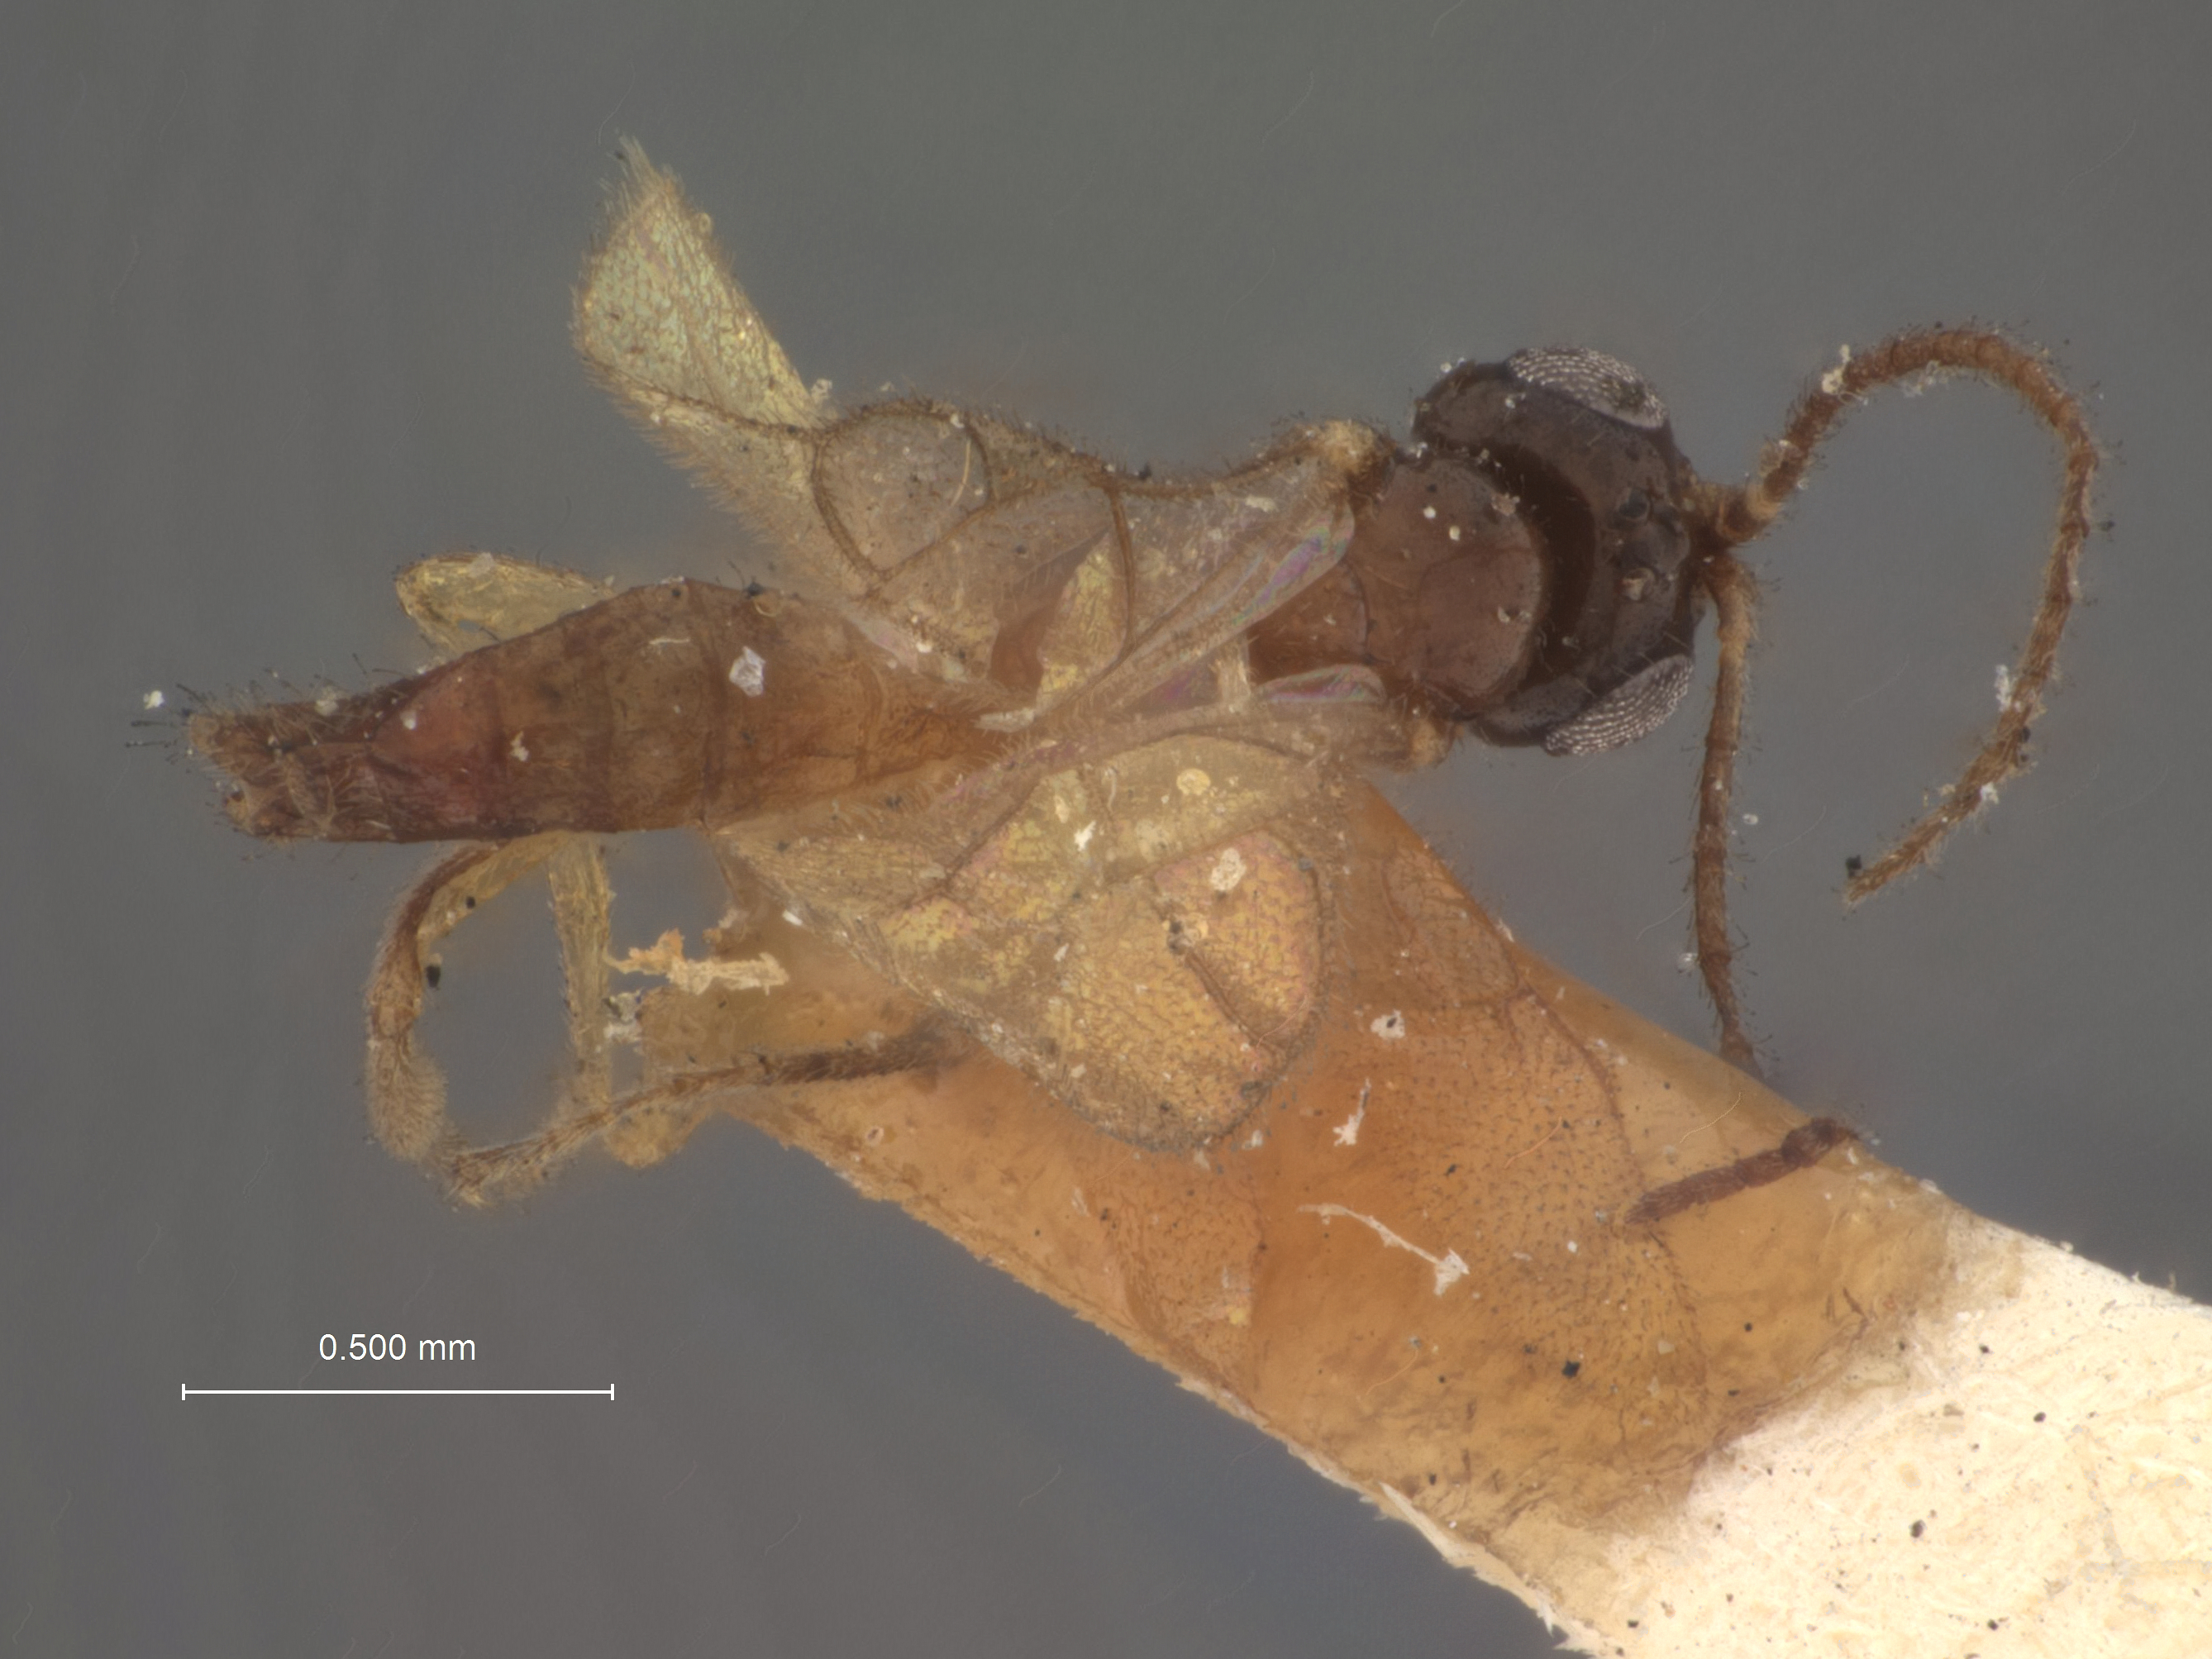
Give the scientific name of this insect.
Hypoleptus columbianus
